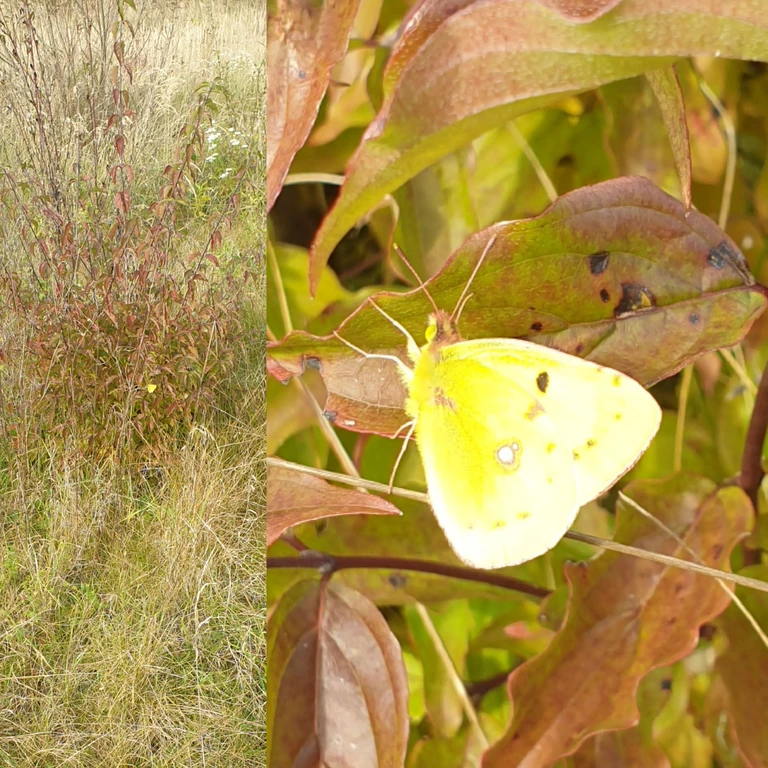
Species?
Colias croceus
